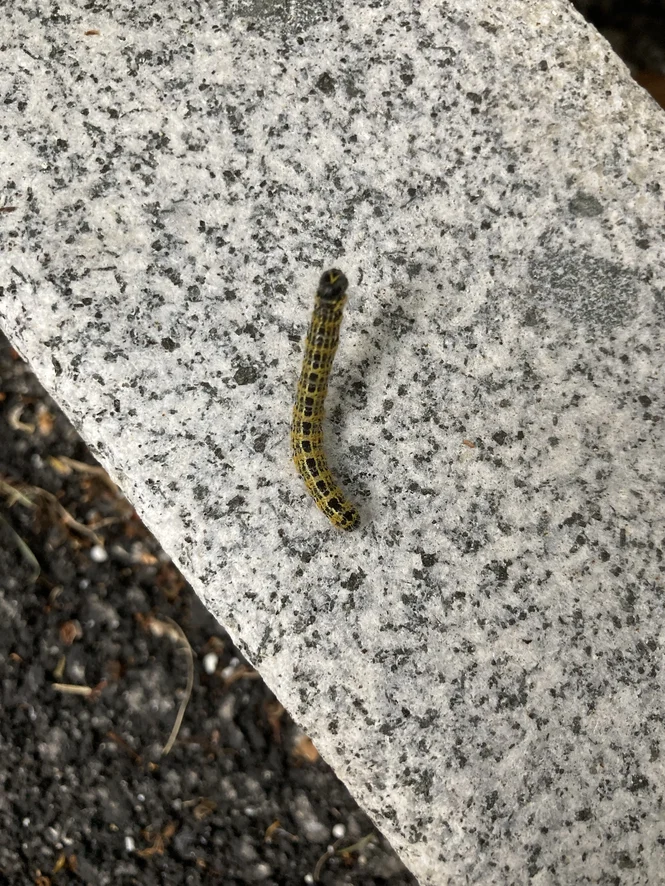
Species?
Phalera bucephala
